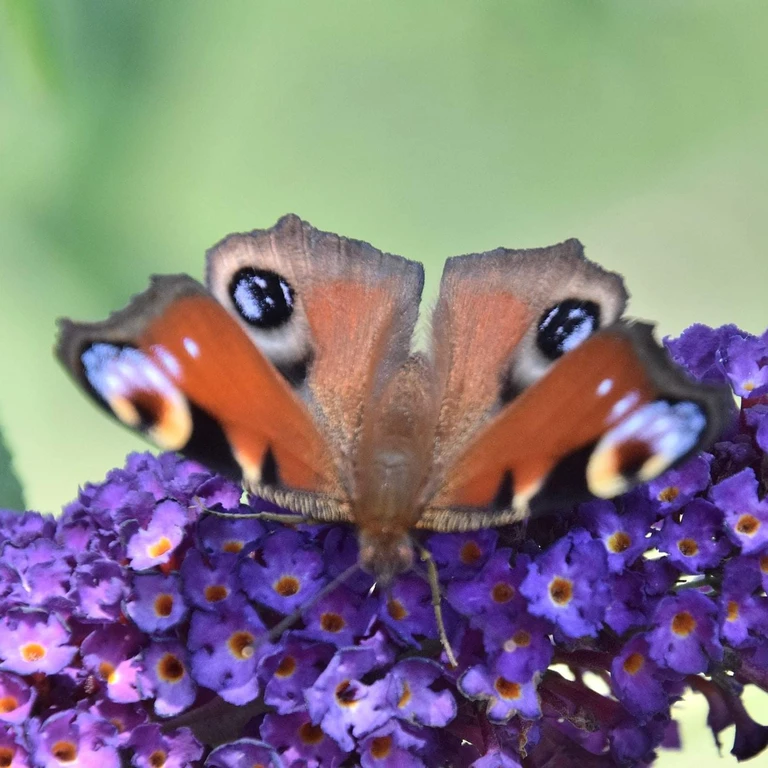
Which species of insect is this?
Aglais io
